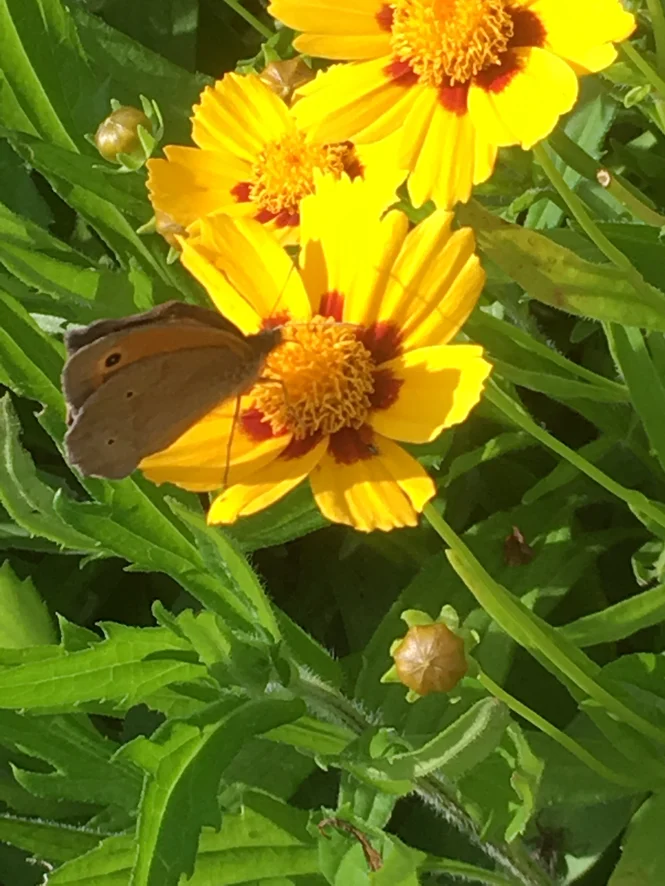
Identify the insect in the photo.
Maniola jurtina
